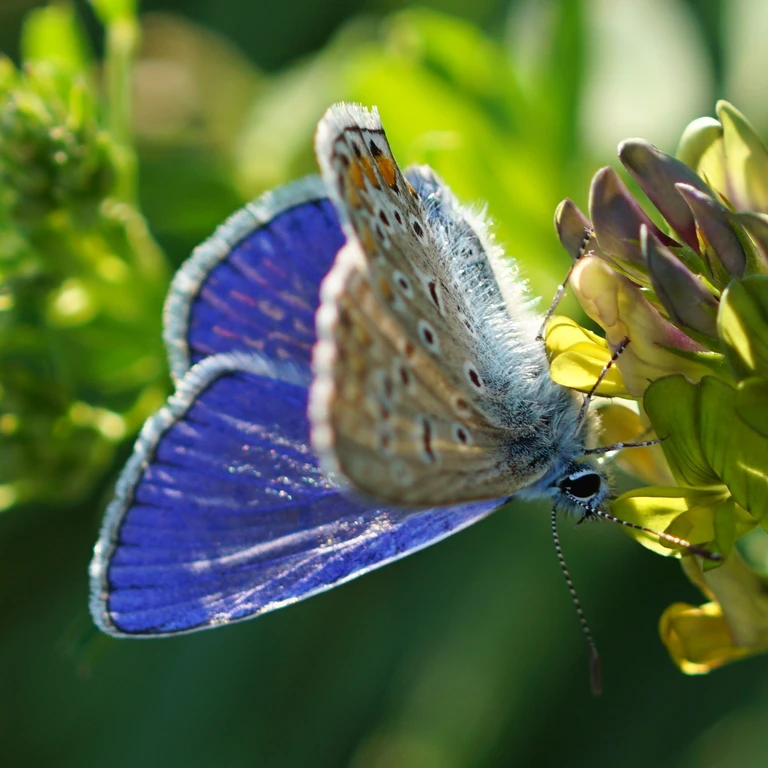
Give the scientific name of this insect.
Polyommatus icarus
